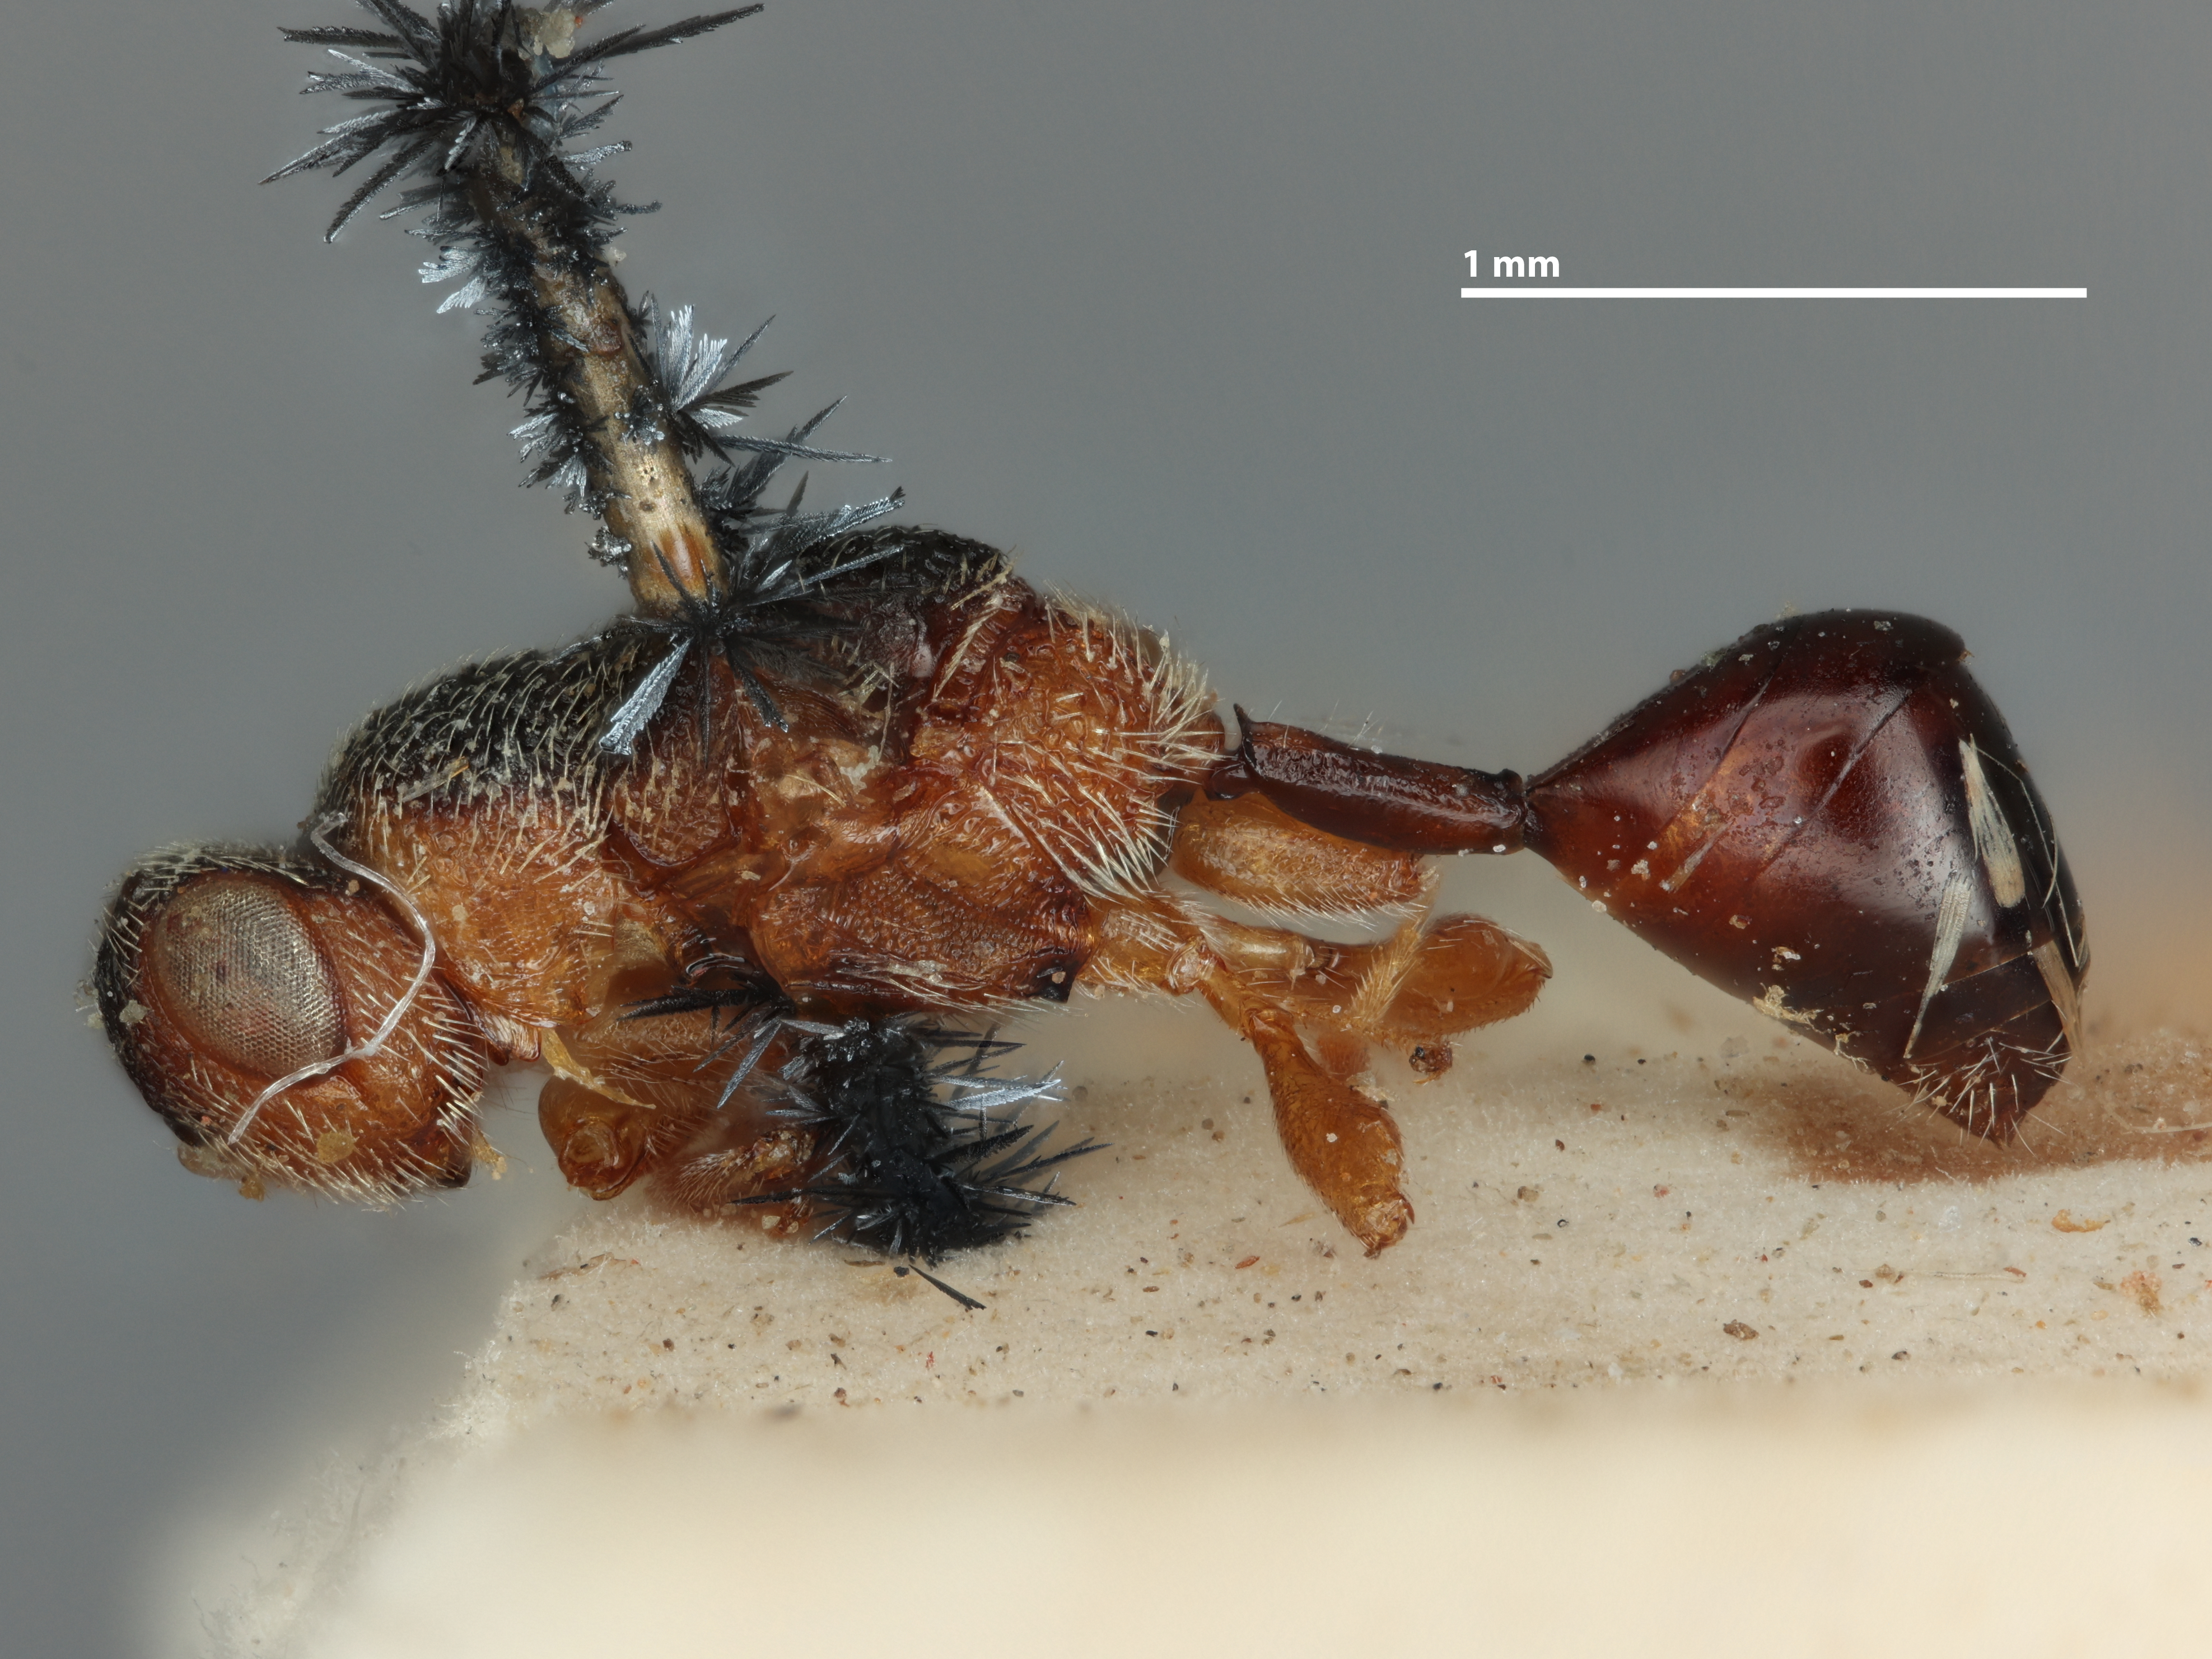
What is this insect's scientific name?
Eudecatoma deobanensis
